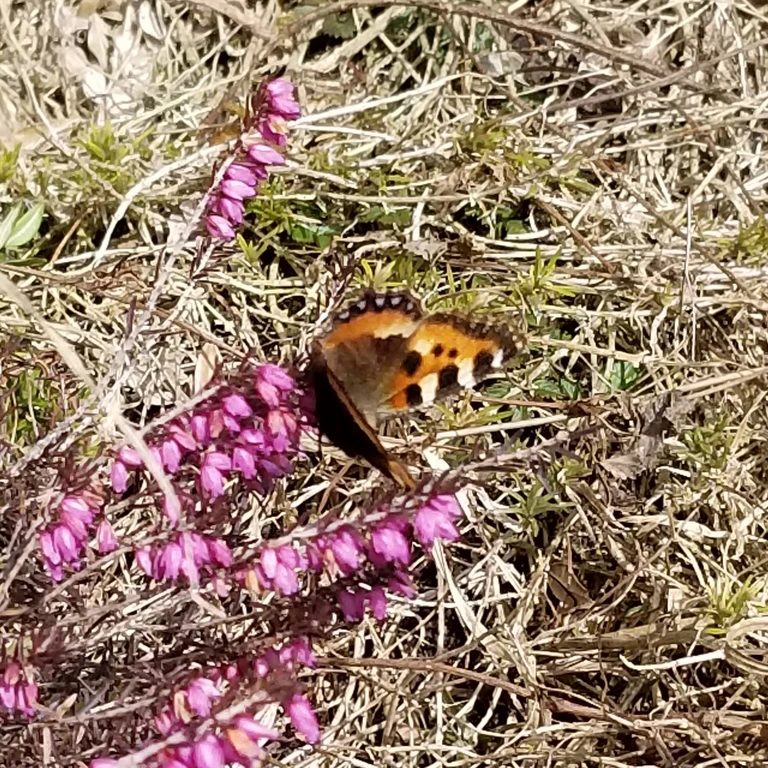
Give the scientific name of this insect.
Aglais urticae
